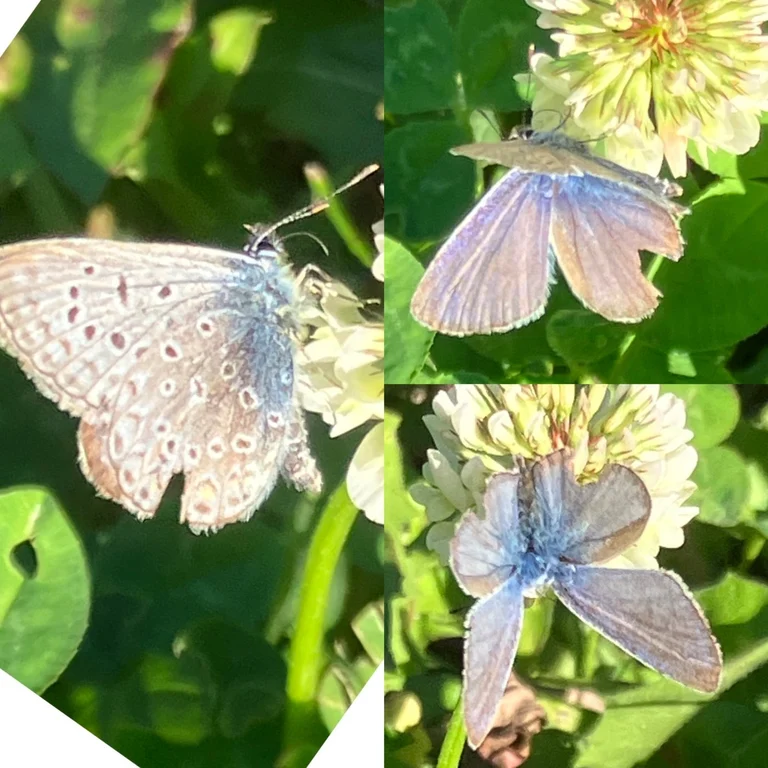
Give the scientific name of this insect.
Polyommatus icarus
